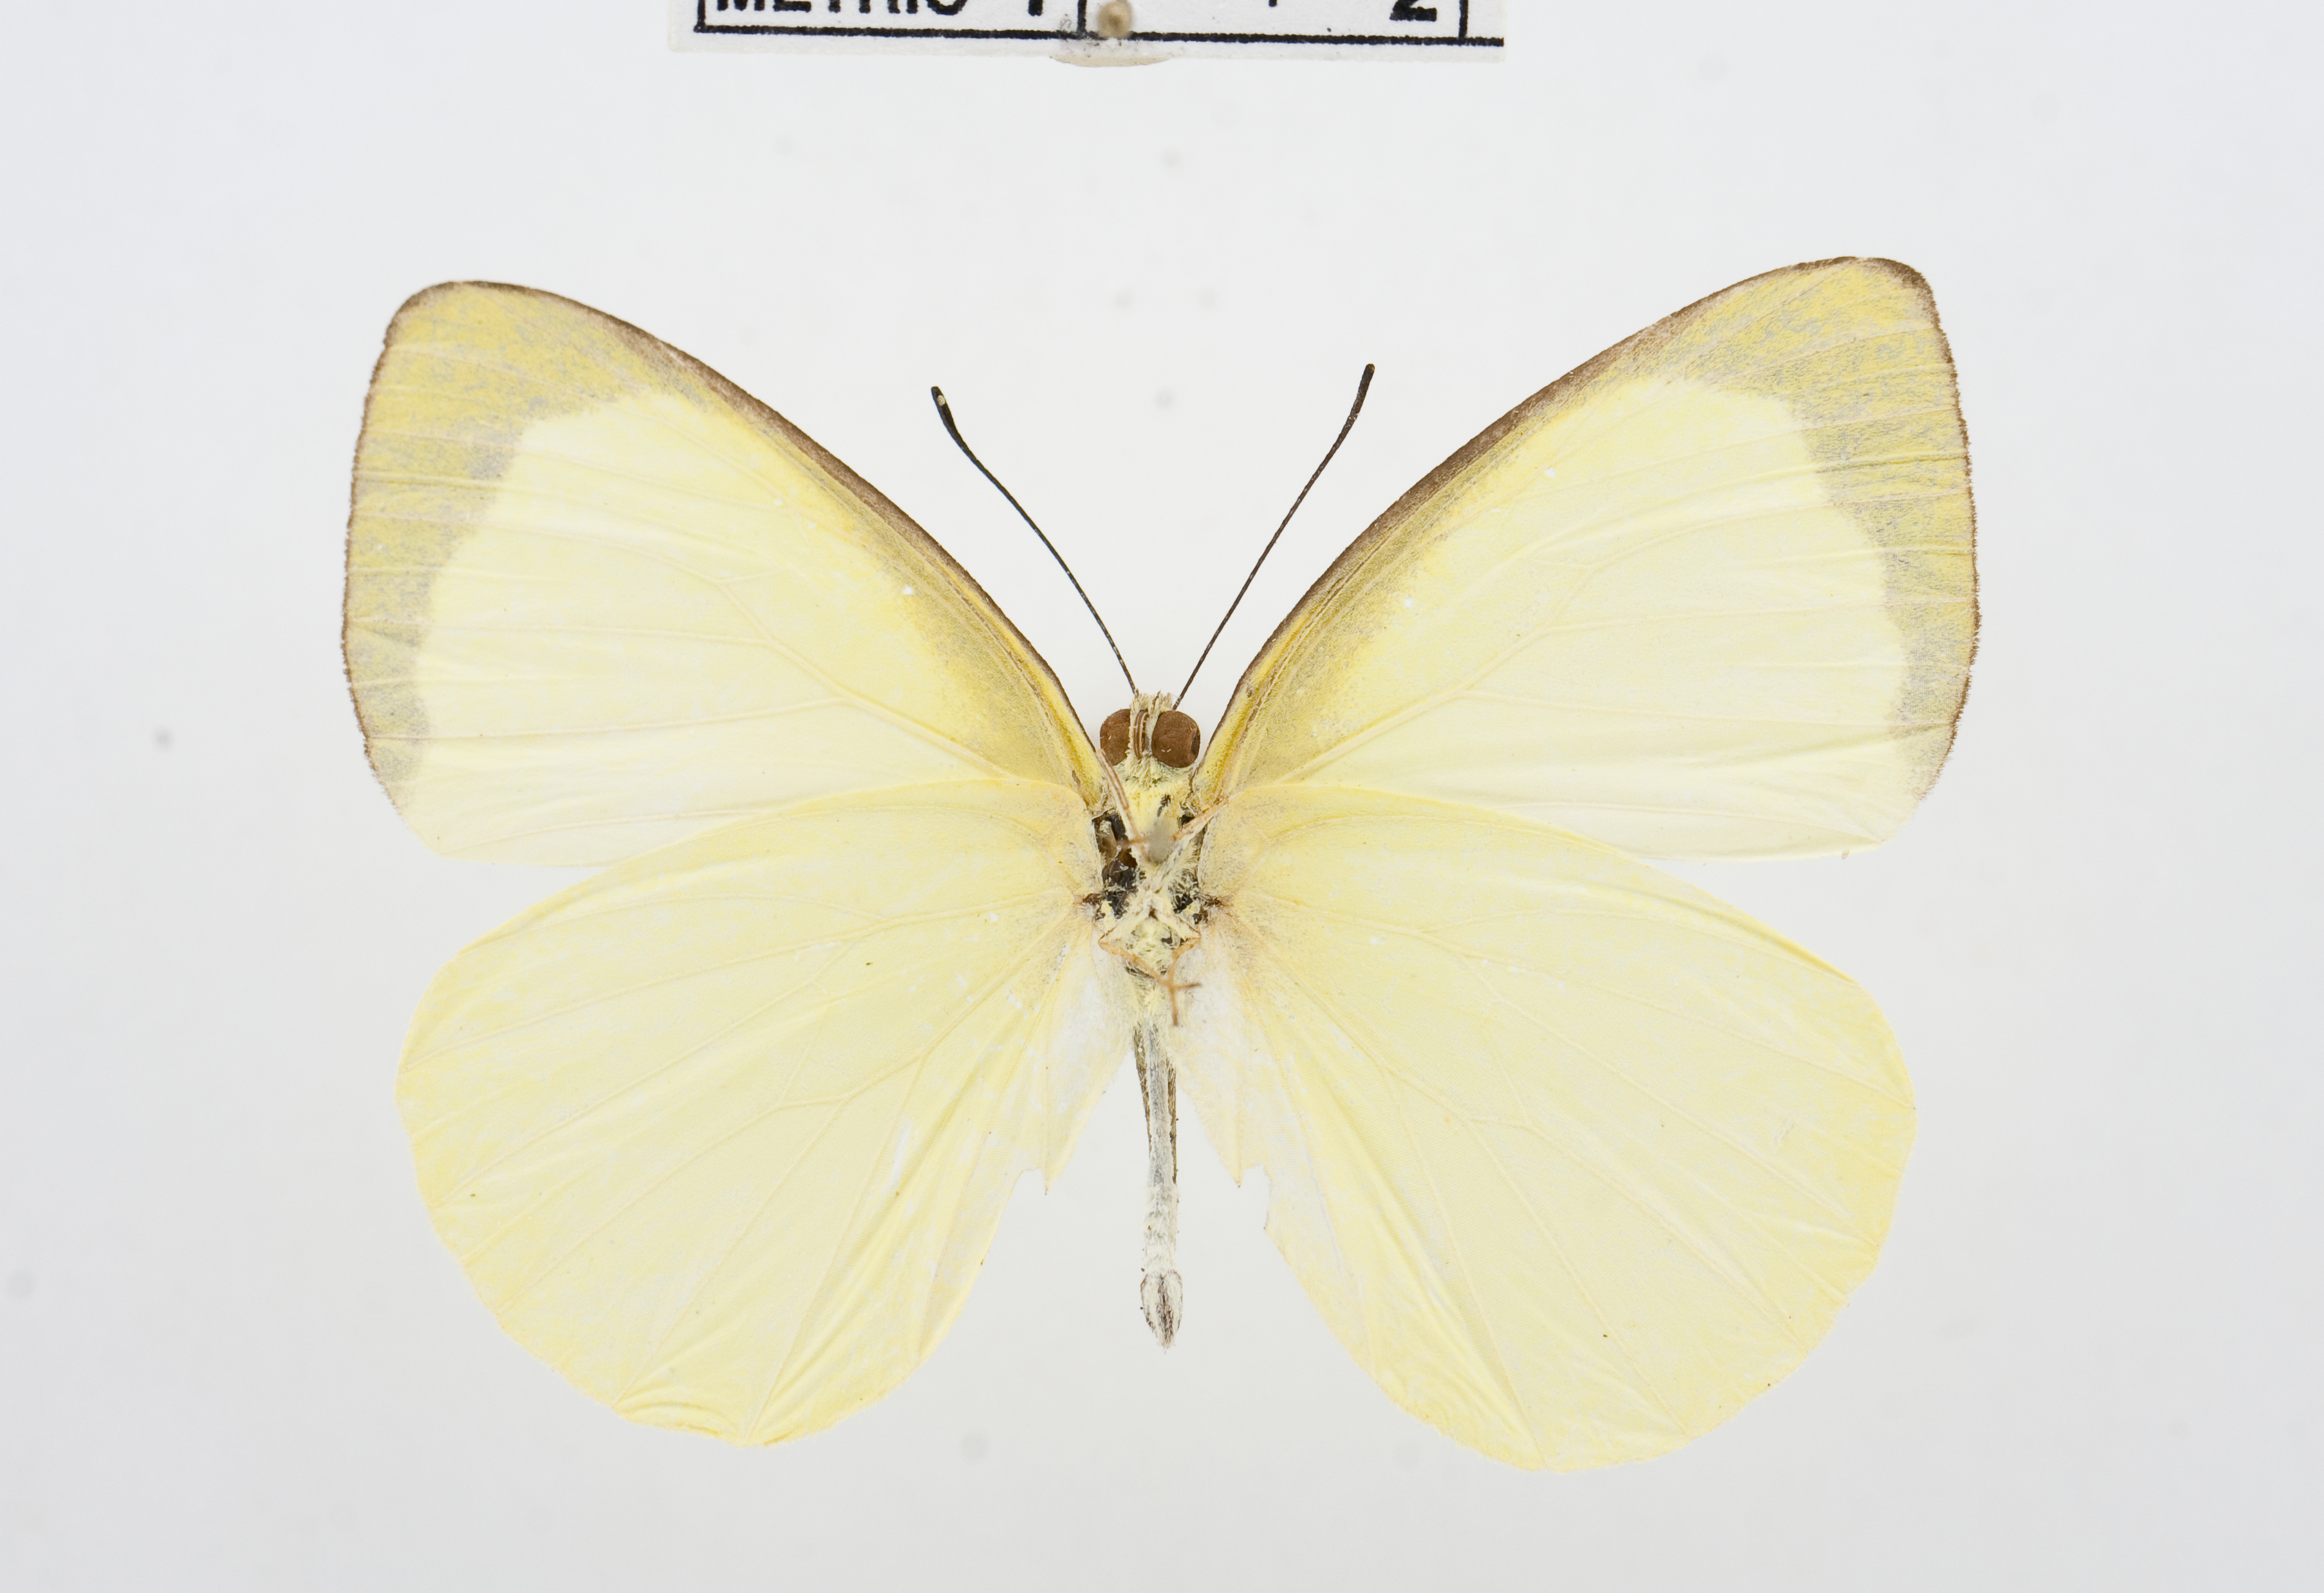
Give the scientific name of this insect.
Elodina primularis
